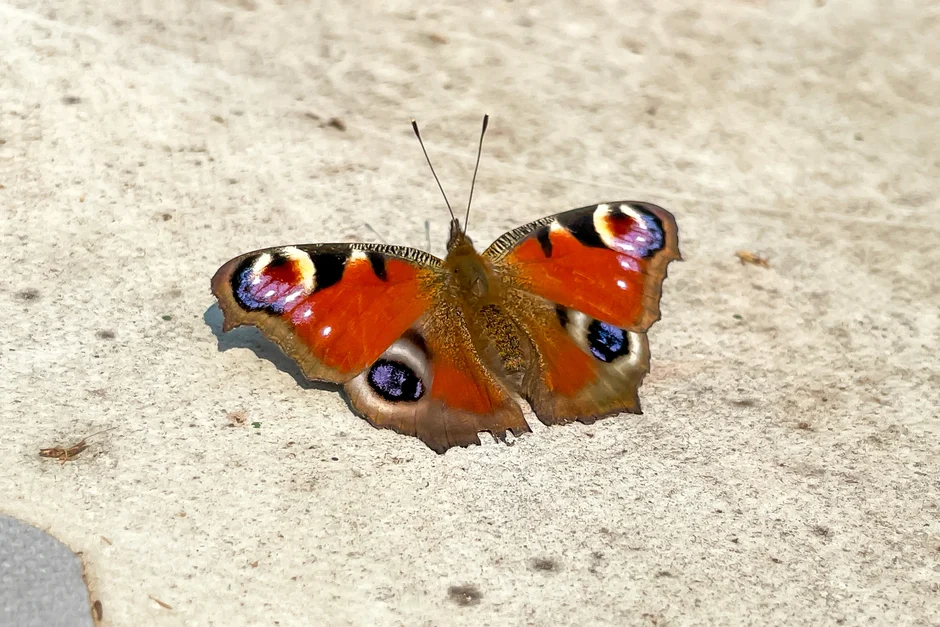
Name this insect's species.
Aglais io
